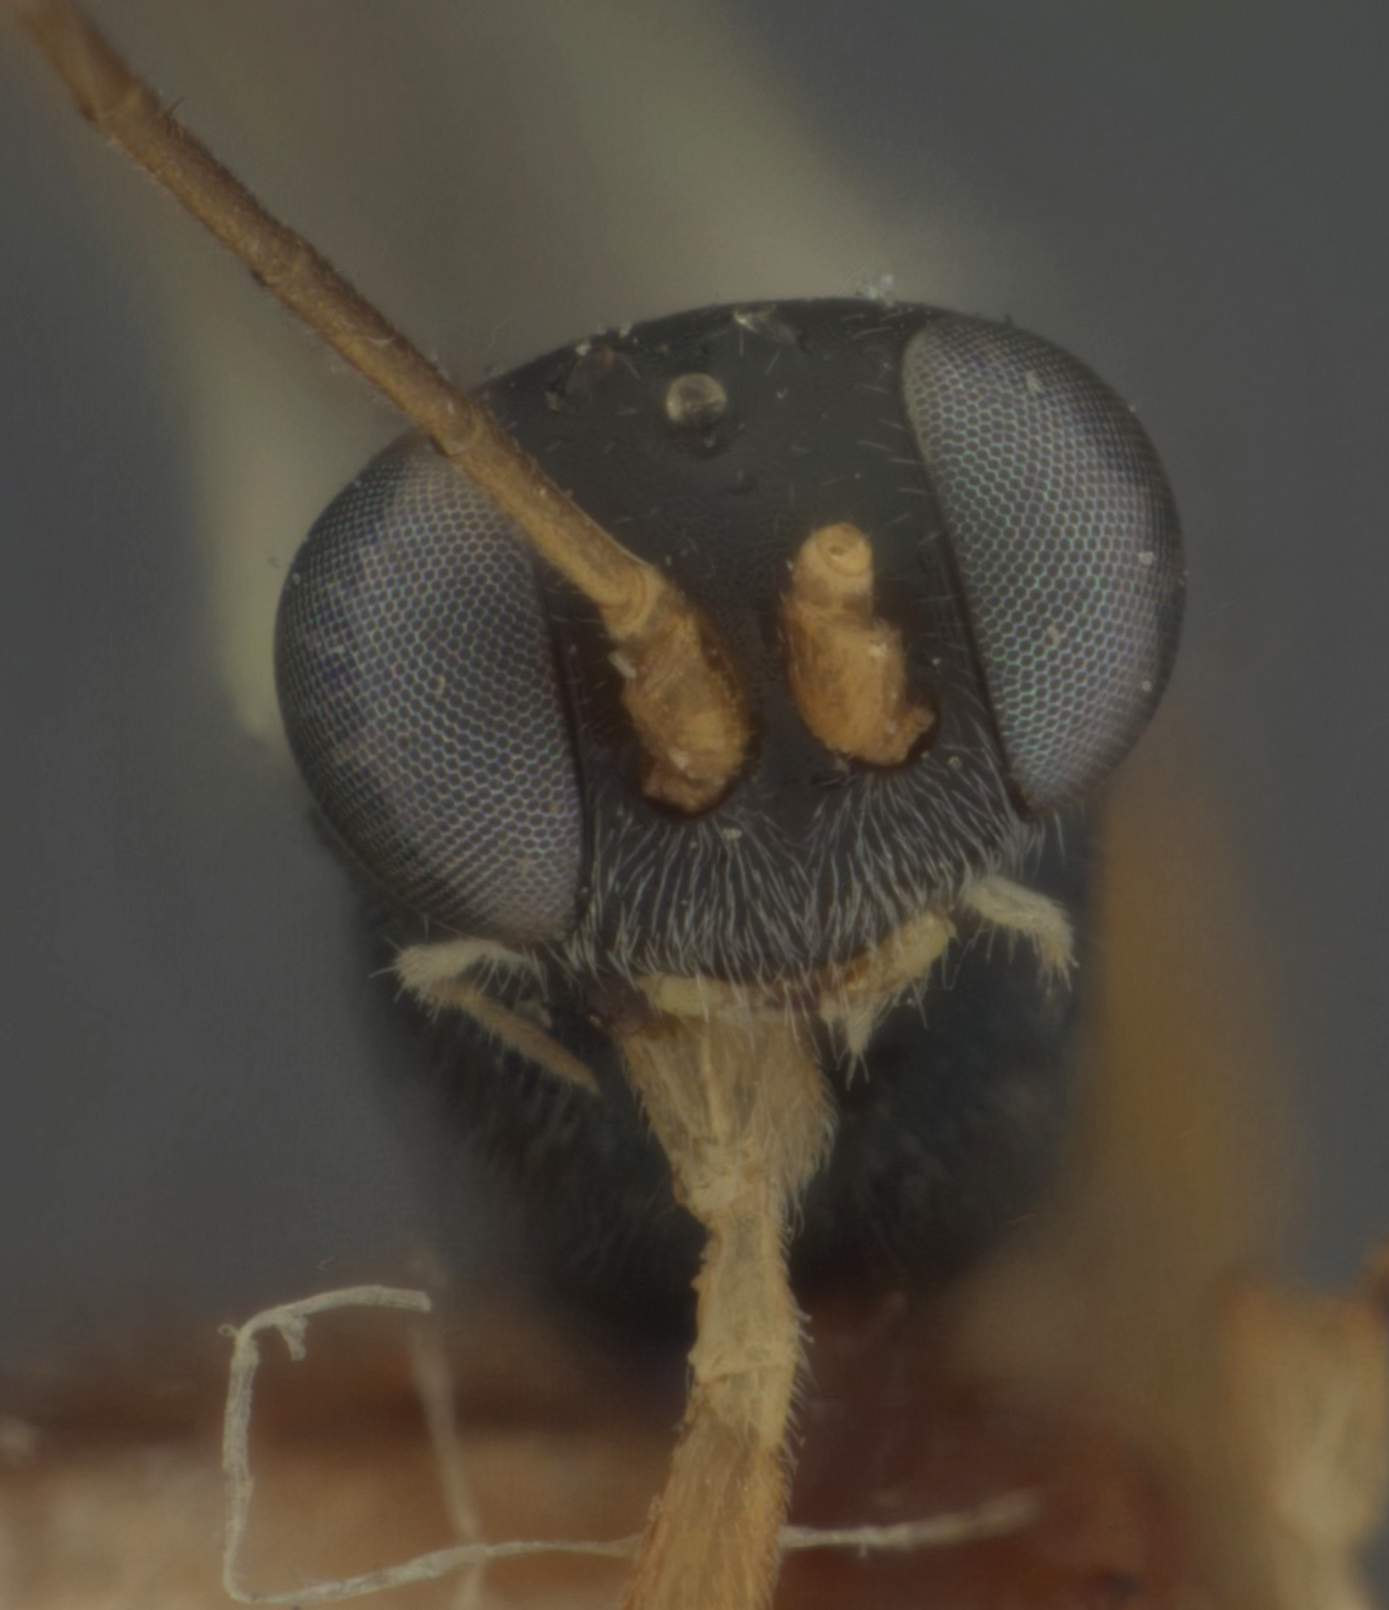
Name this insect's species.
Hemiteles gracilariae
